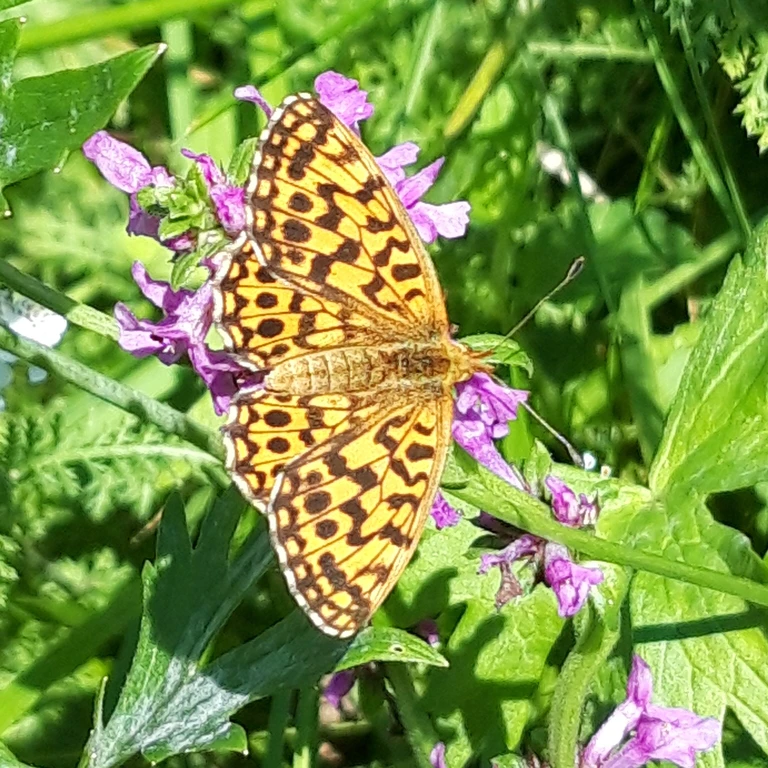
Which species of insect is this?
Boloria dia
